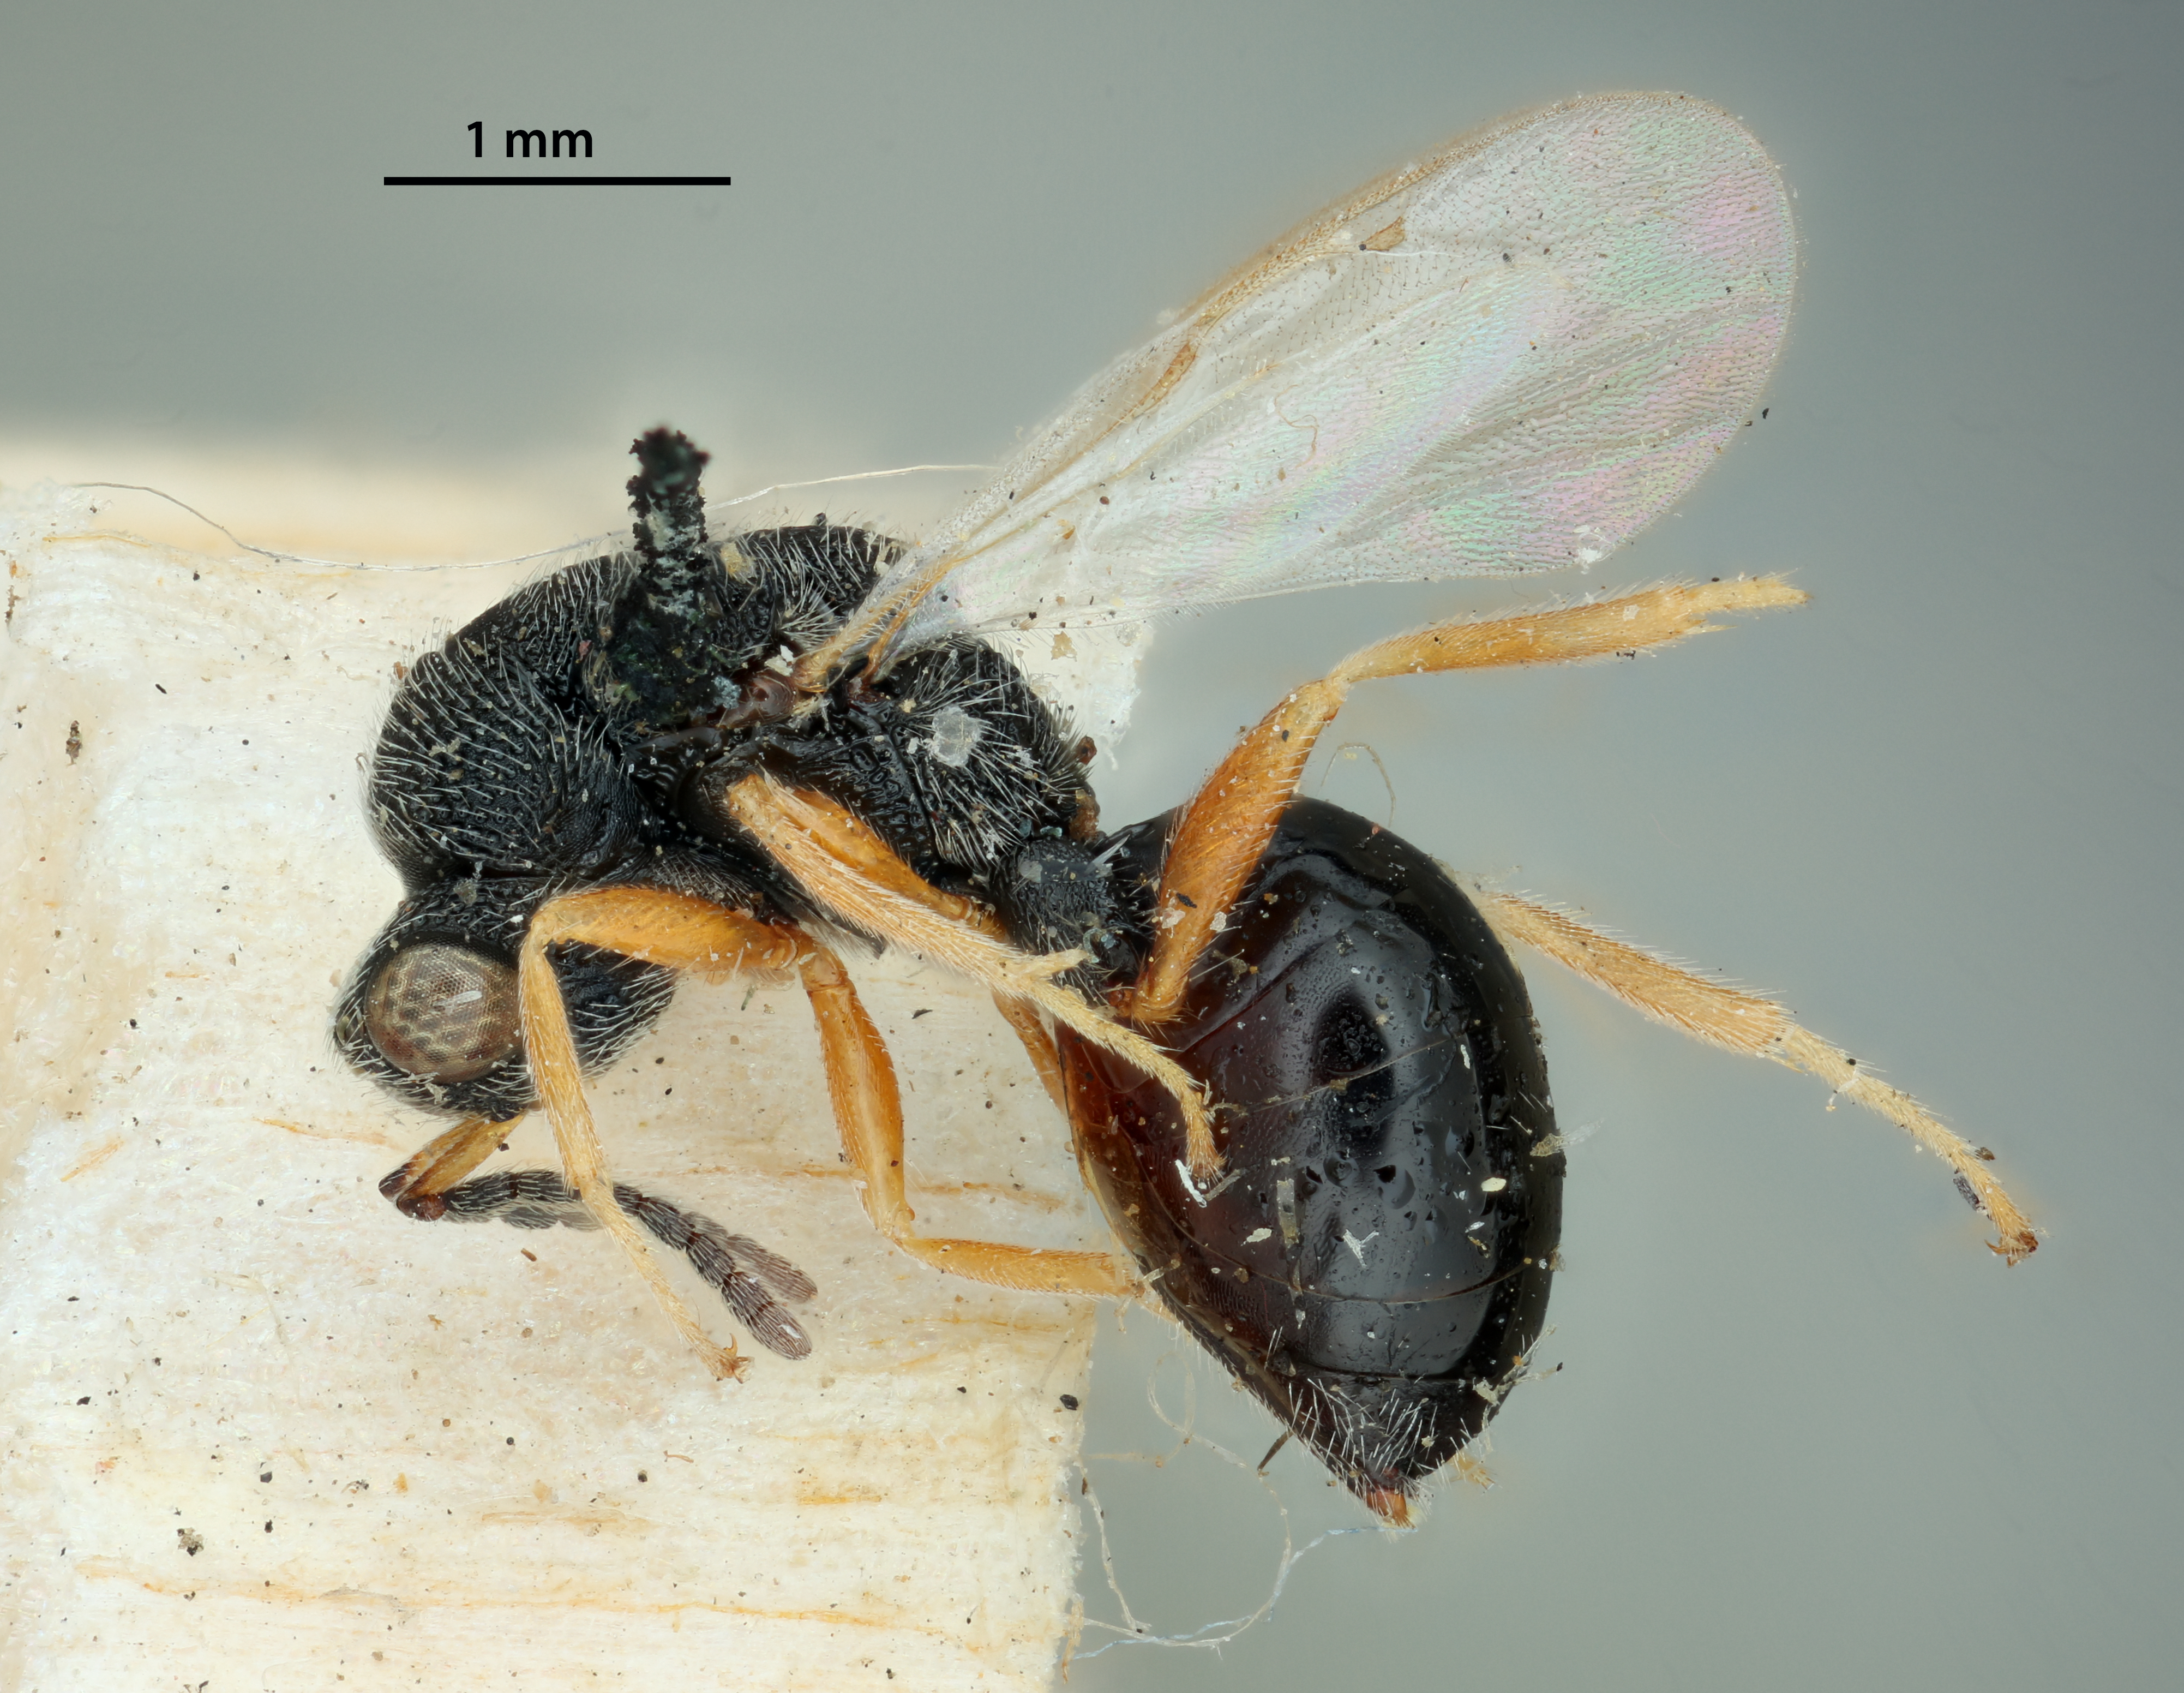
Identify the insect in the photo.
Eurytoma japonica
